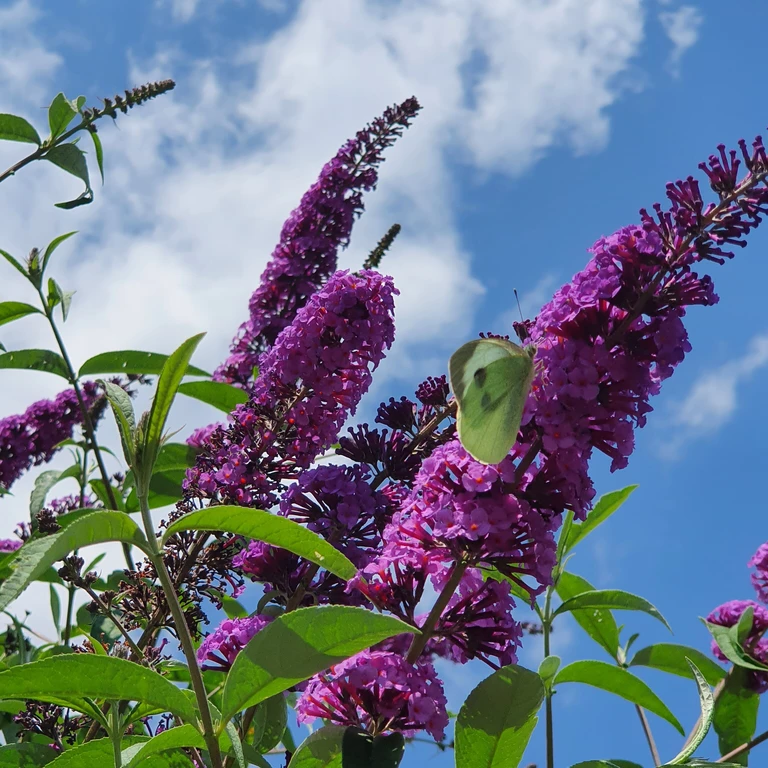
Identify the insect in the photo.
Pieris brassicae
